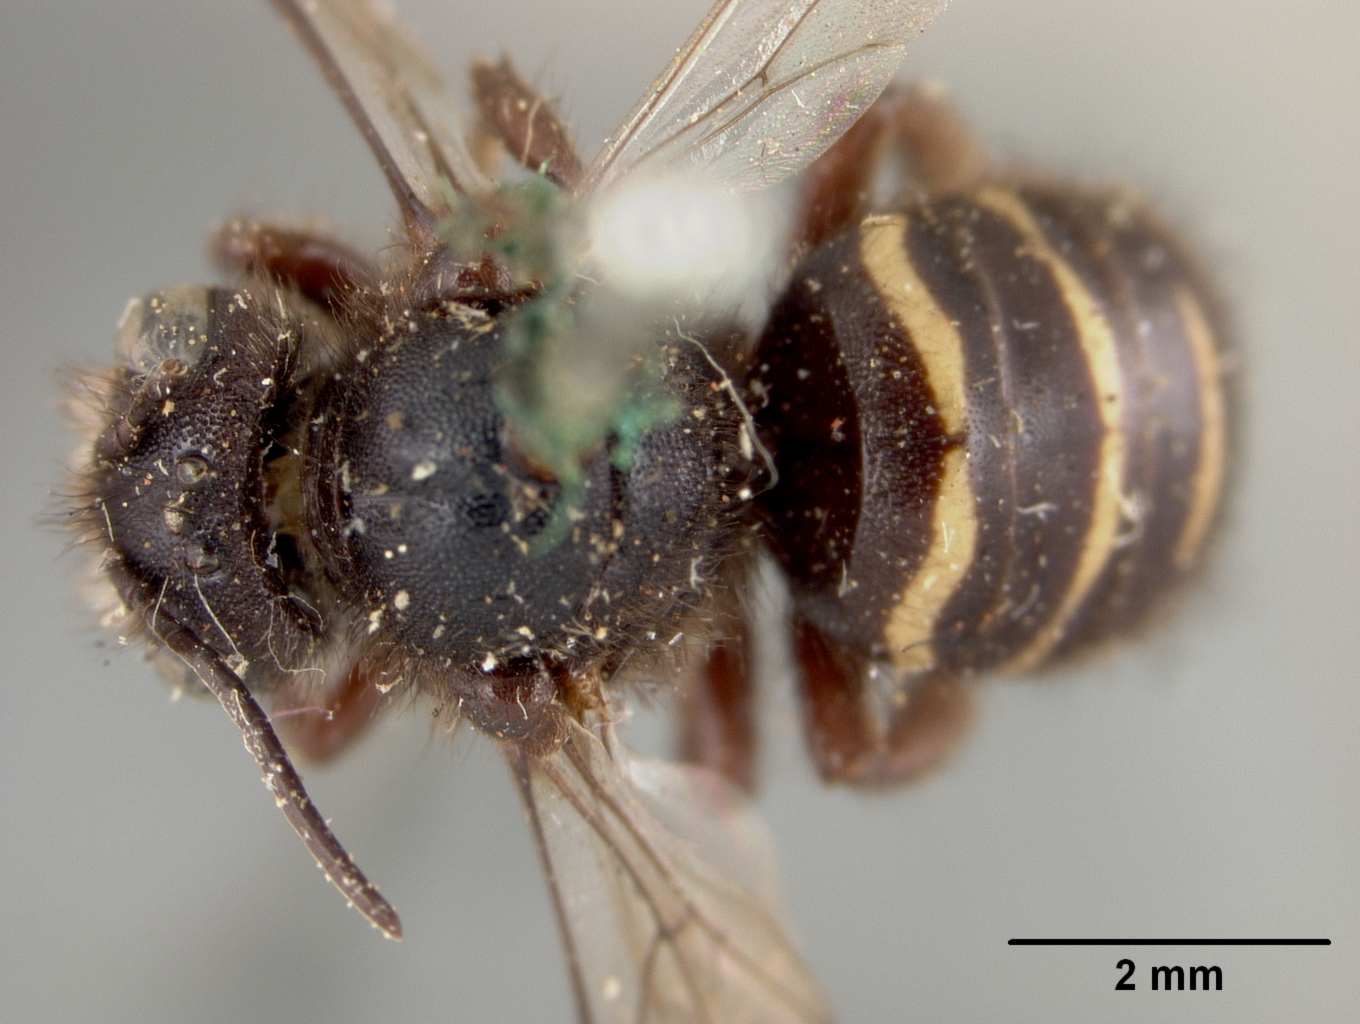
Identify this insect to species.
Stelis rubi
